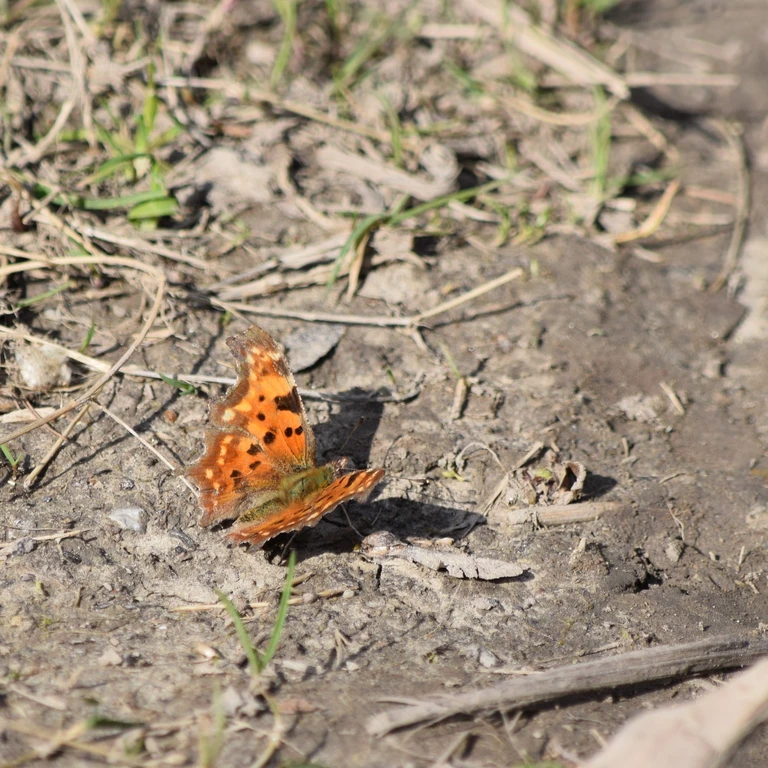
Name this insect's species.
Polygonia c-album
